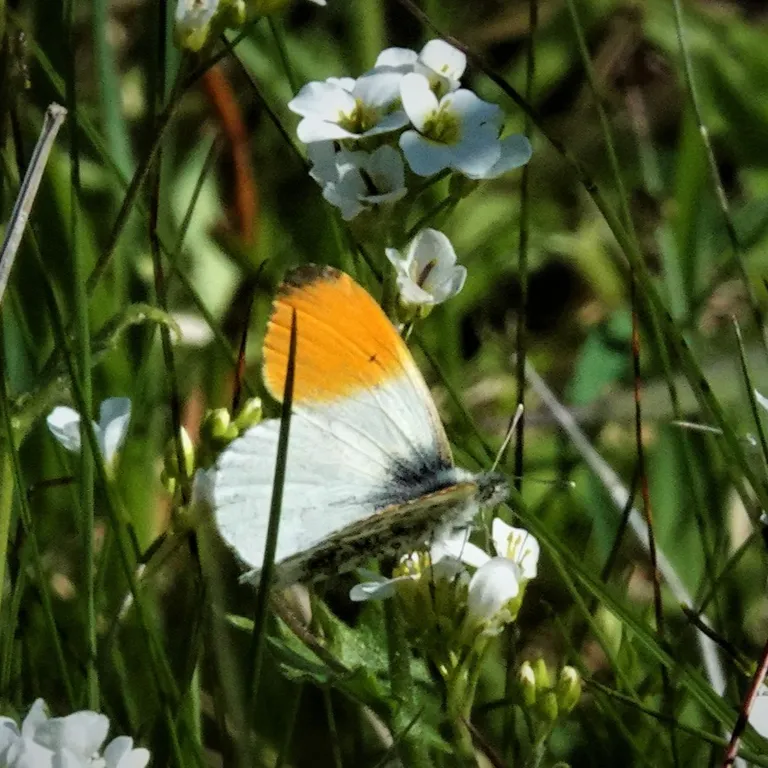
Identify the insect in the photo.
Anthocharis cardamines
